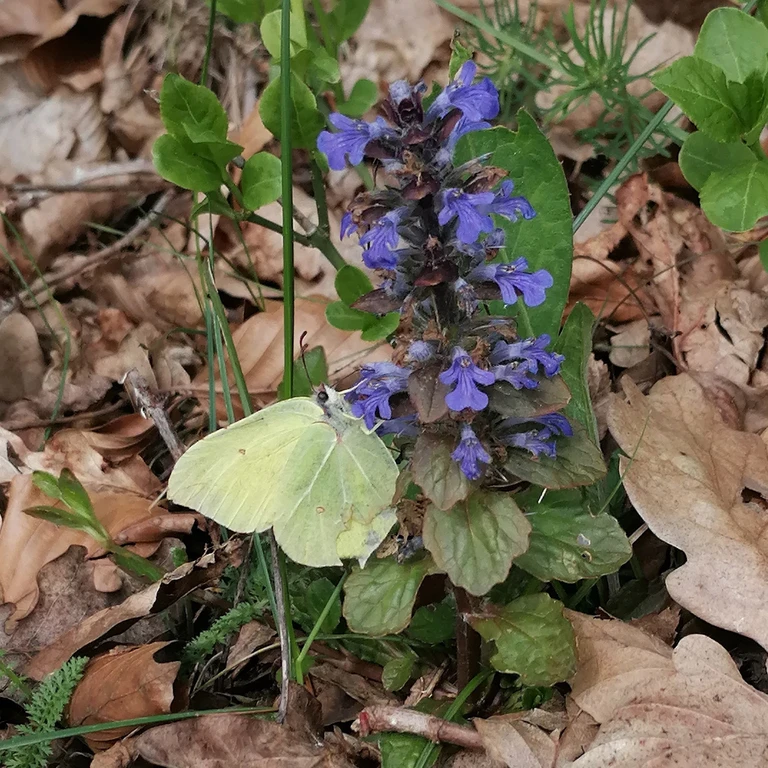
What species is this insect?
Gonepteryx rhamni
